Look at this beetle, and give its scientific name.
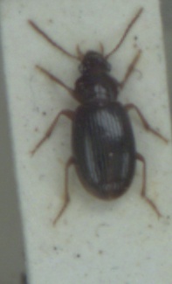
Bradycellus sharpi
